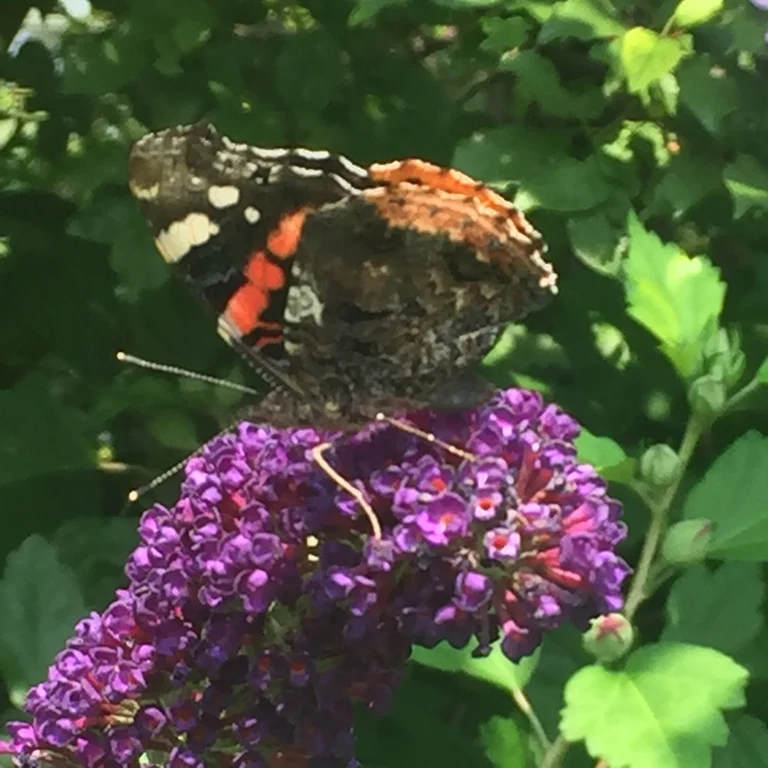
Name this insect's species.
Vanessa atalanta
